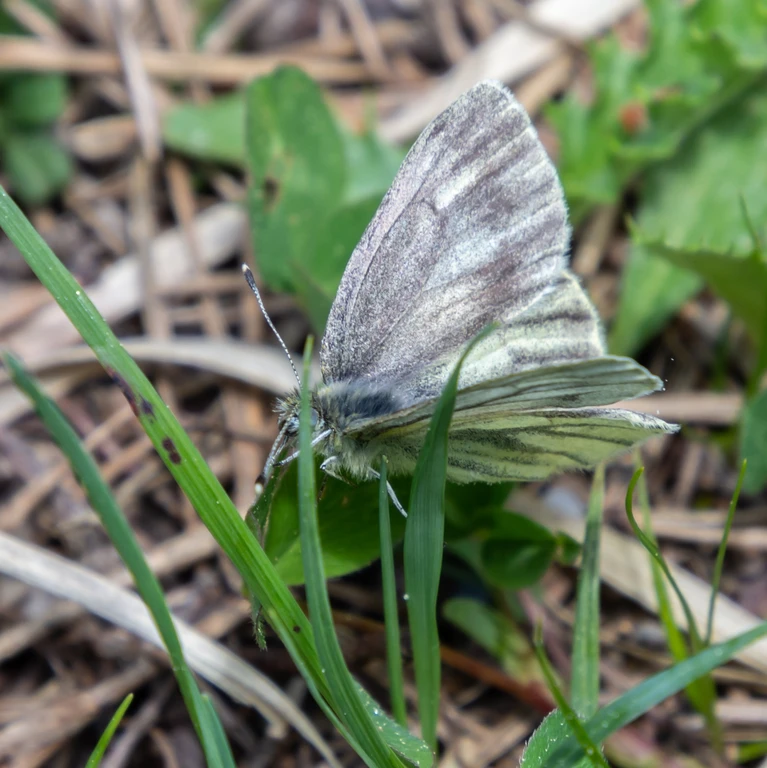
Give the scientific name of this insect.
Pieris bryoniae
